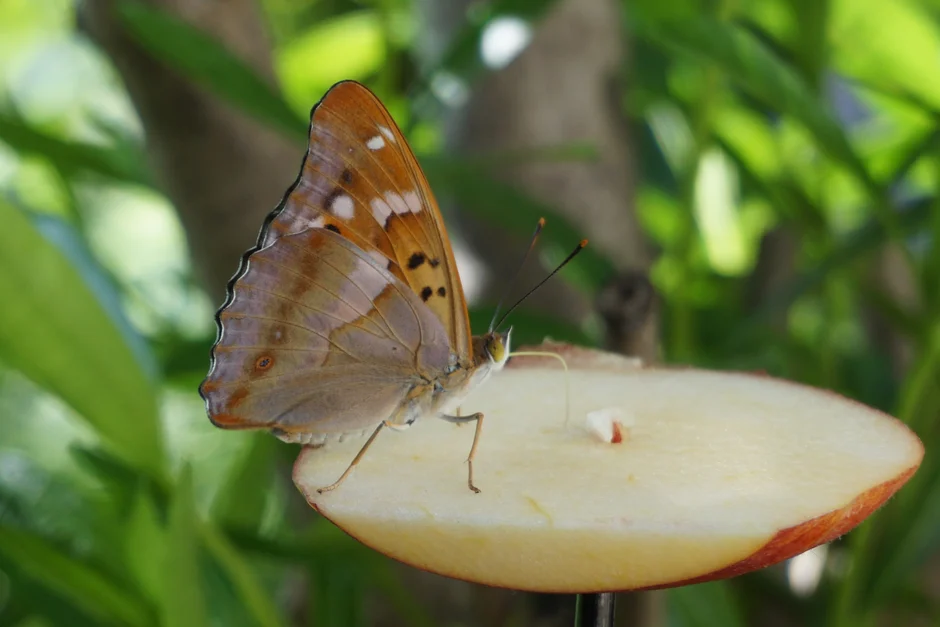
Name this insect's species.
Apatura ilia
